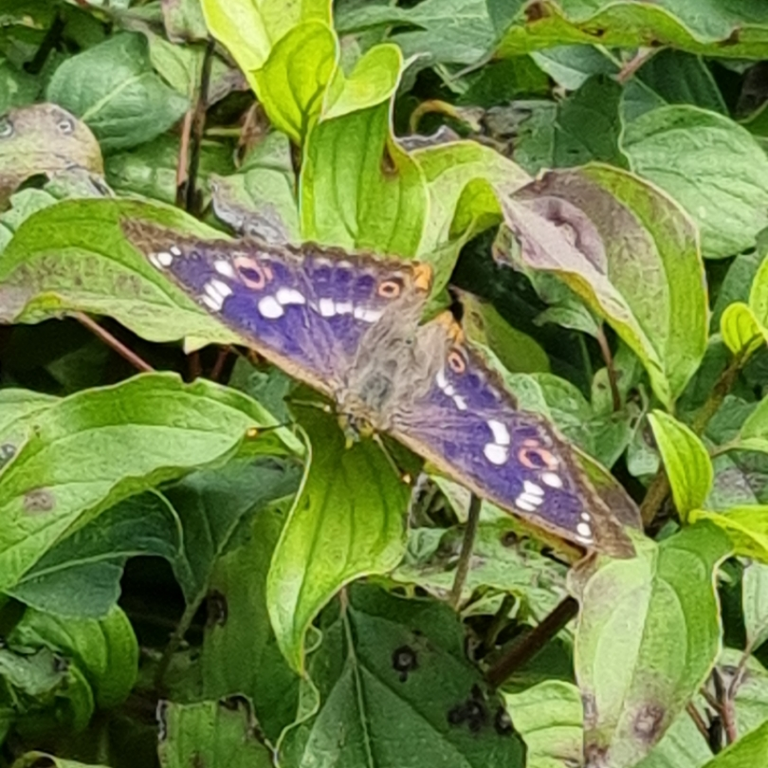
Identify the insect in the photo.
Apatura ilia
